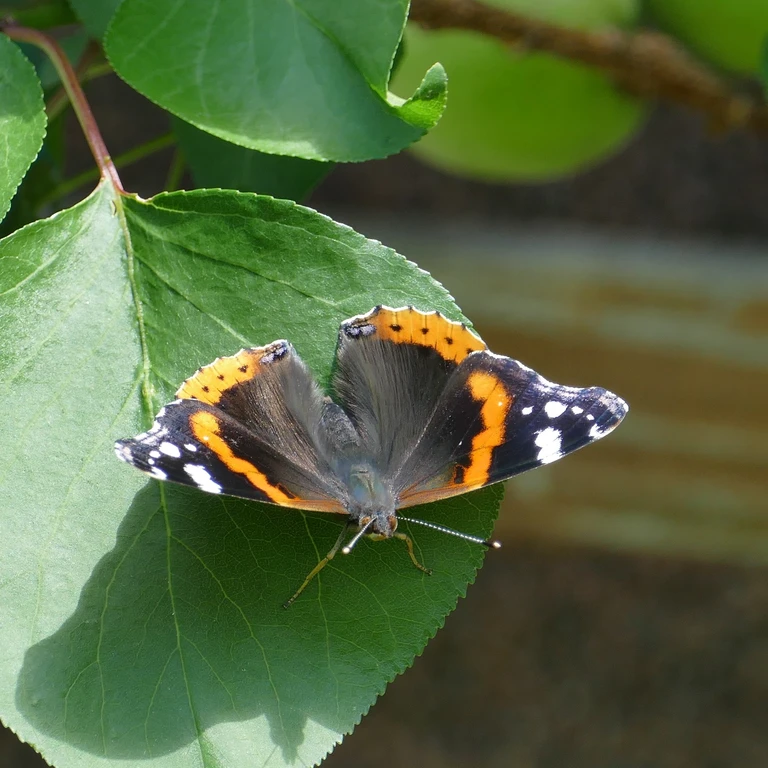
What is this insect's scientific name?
Vanessa atalanta
